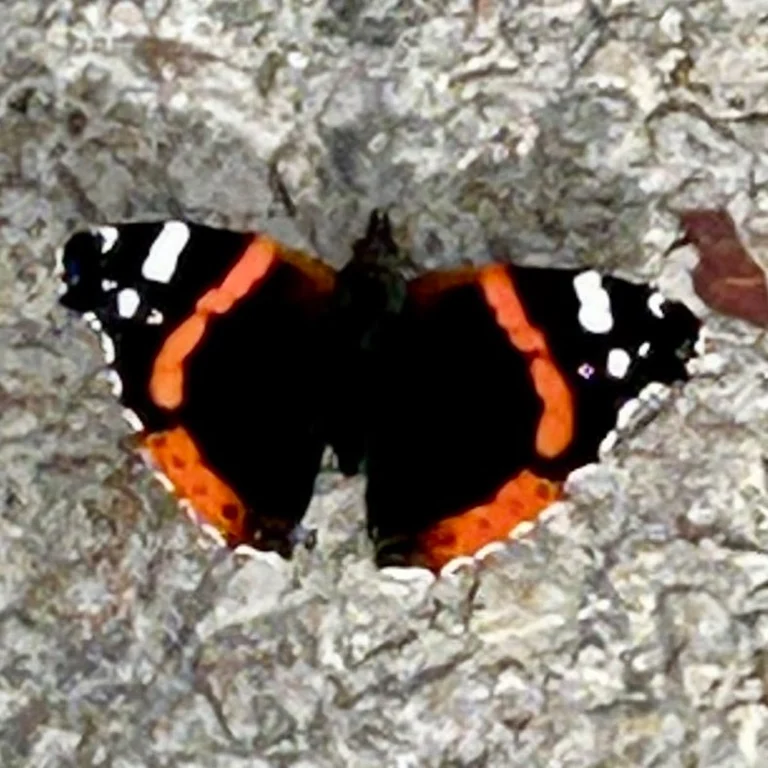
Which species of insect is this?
Vanessa atalanta
